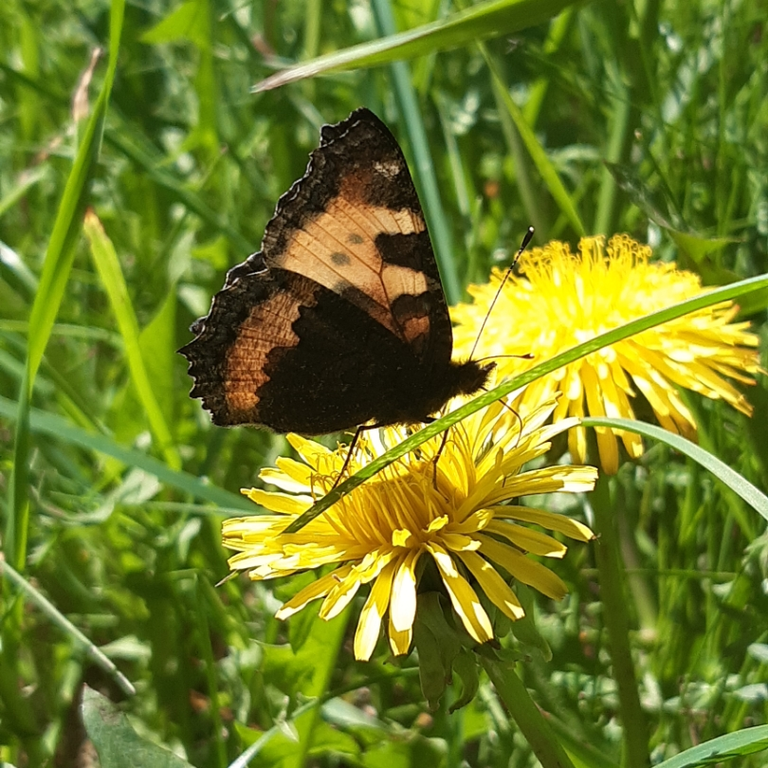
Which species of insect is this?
Aglais urticae
